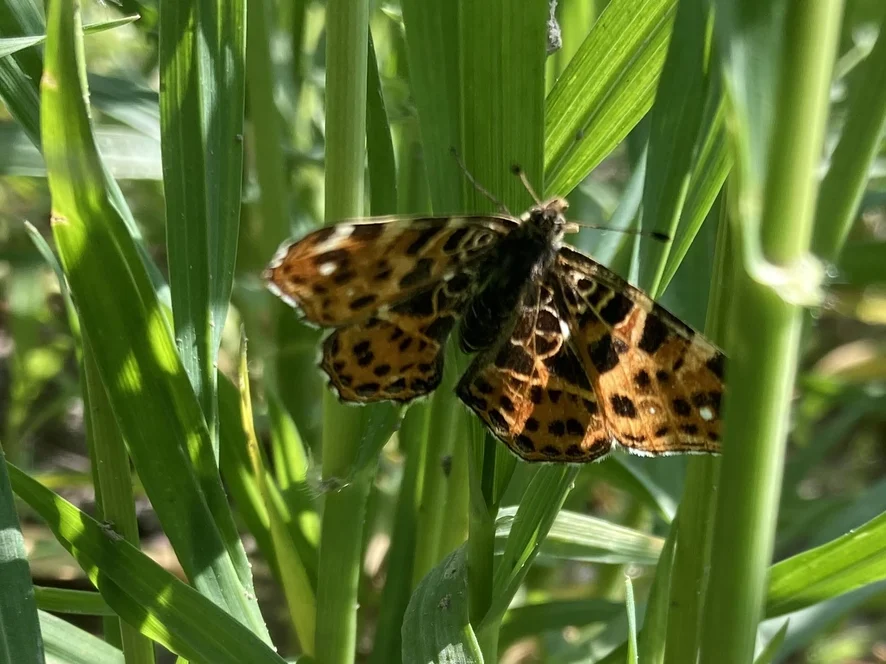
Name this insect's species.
Araschnia levana
